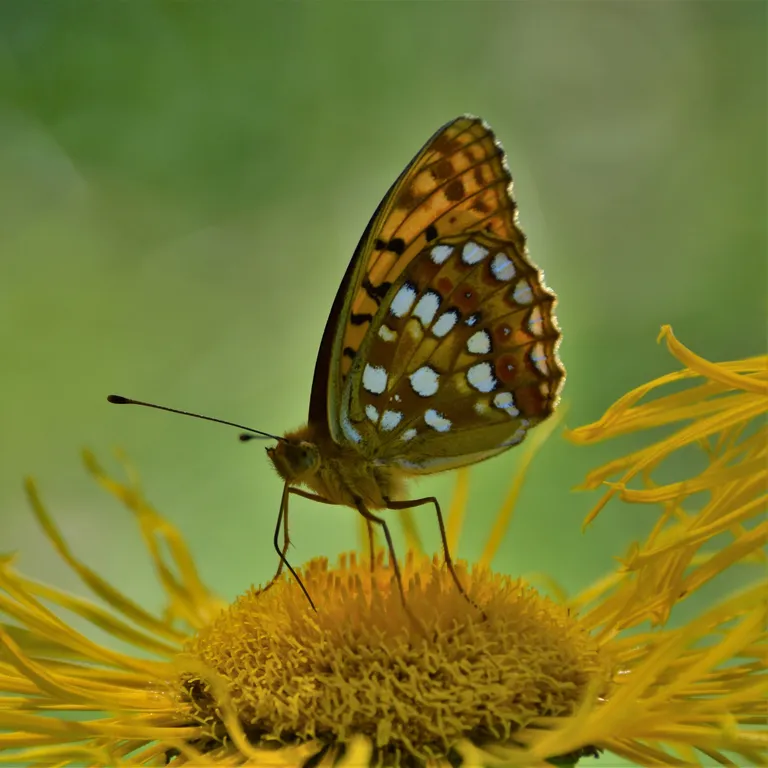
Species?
Fabriciana adippe
